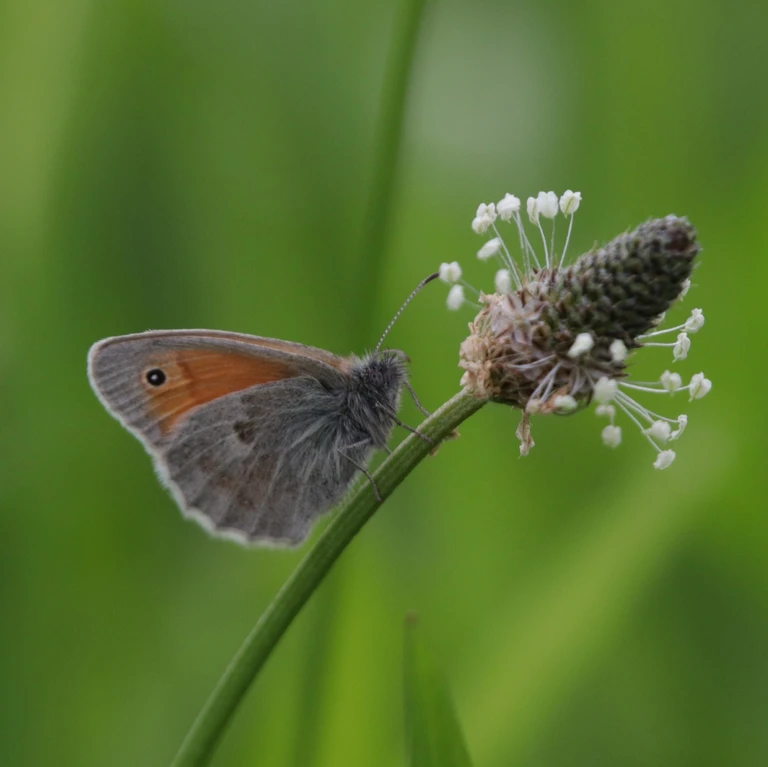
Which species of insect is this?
Coenonympha pamphilus
